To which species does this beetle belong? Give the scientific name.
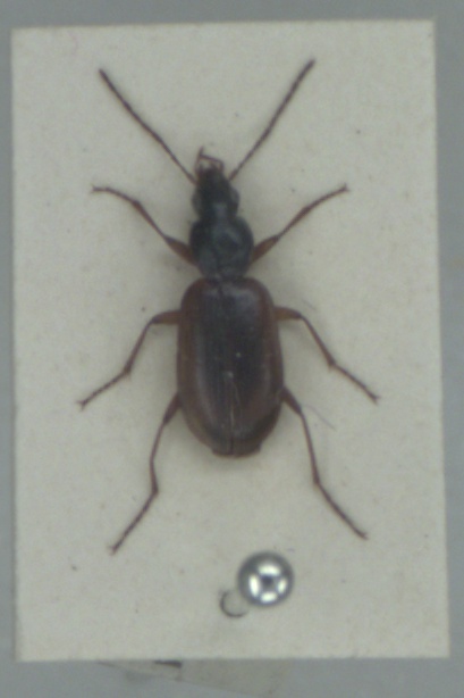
Agonum thoreyi
